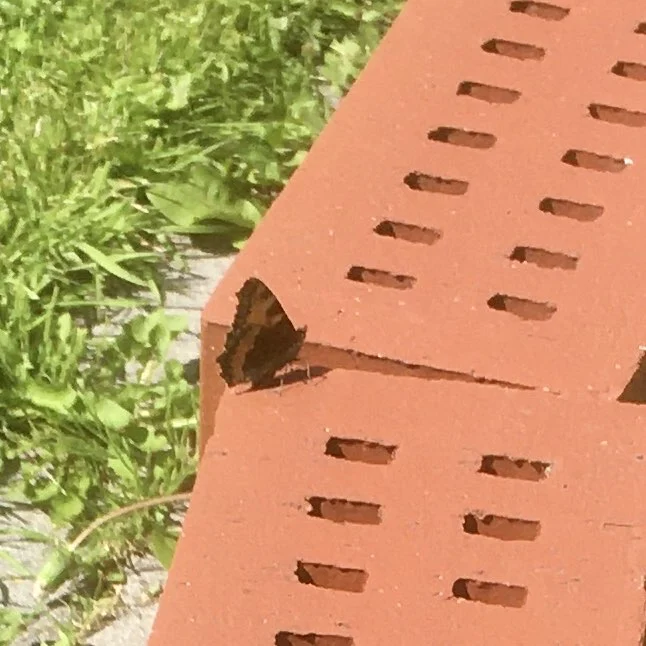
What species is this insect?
Aglais urticae
